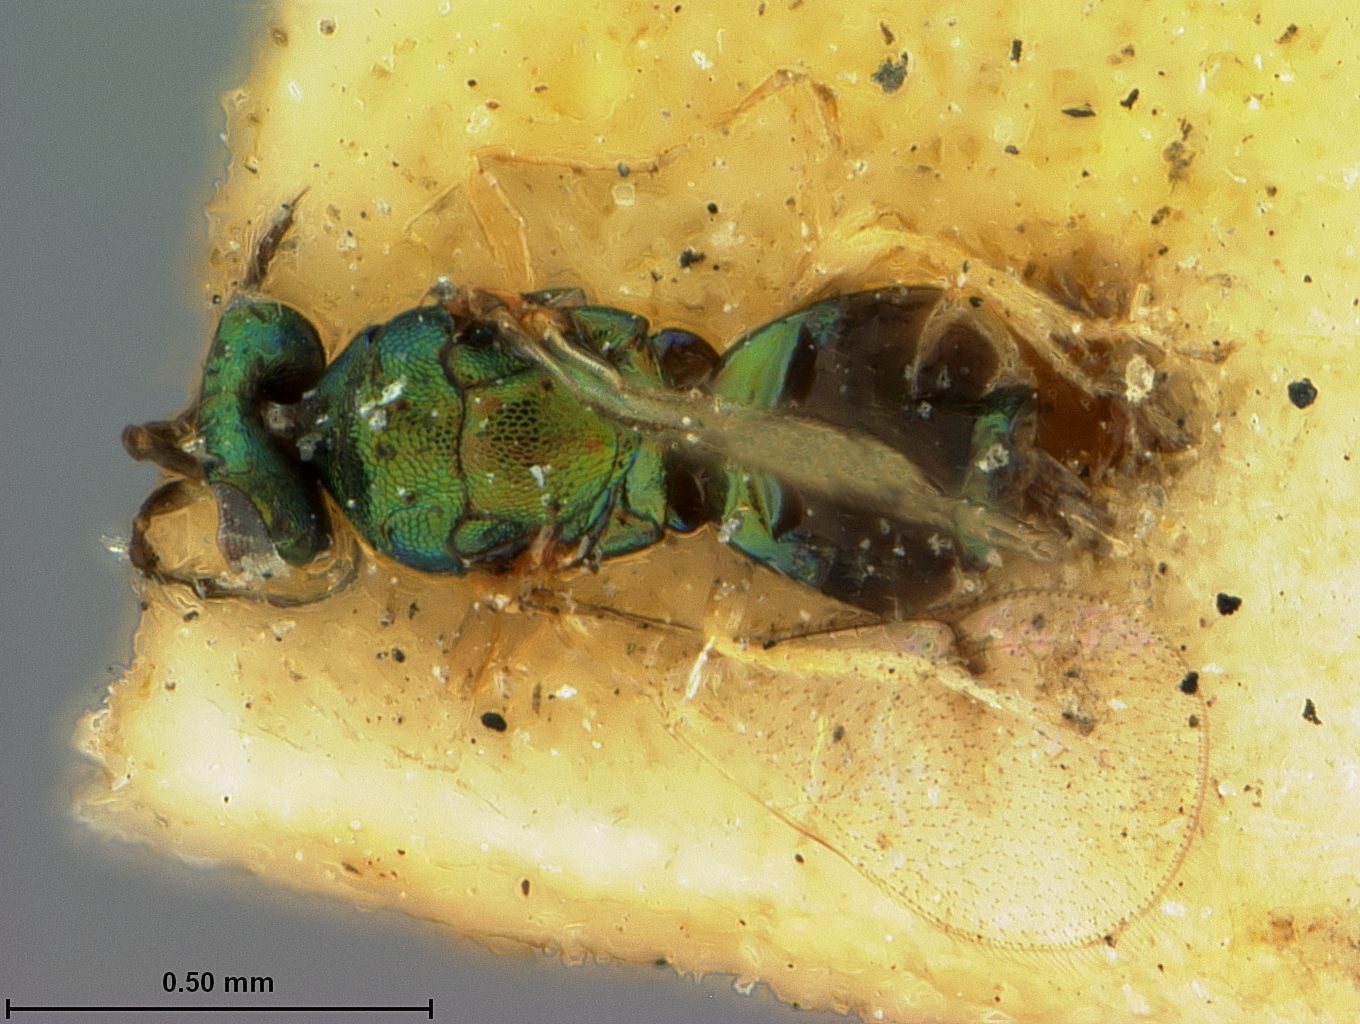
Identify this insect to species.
Astichus auratus
